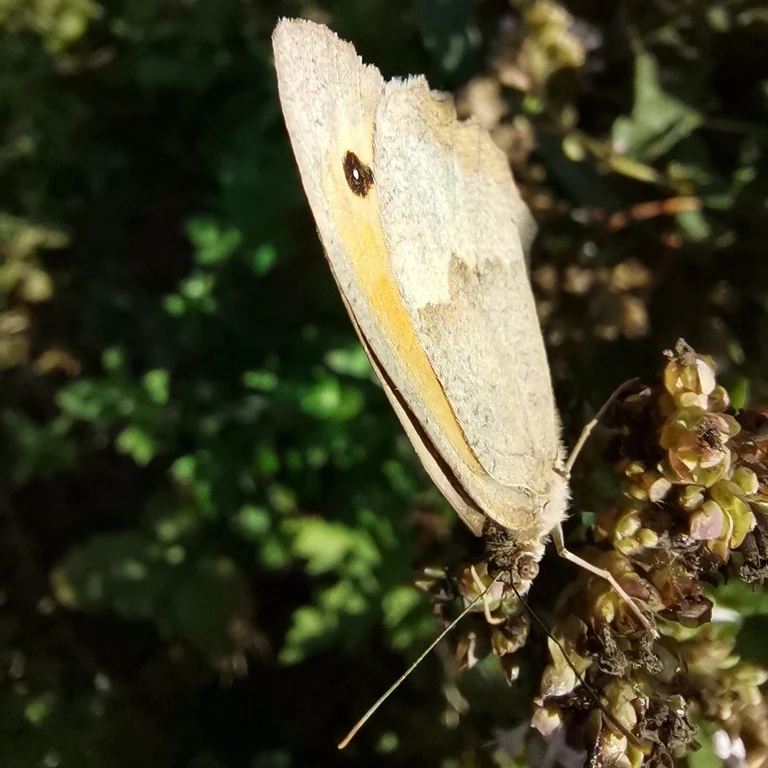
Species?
Maniola jurtina
